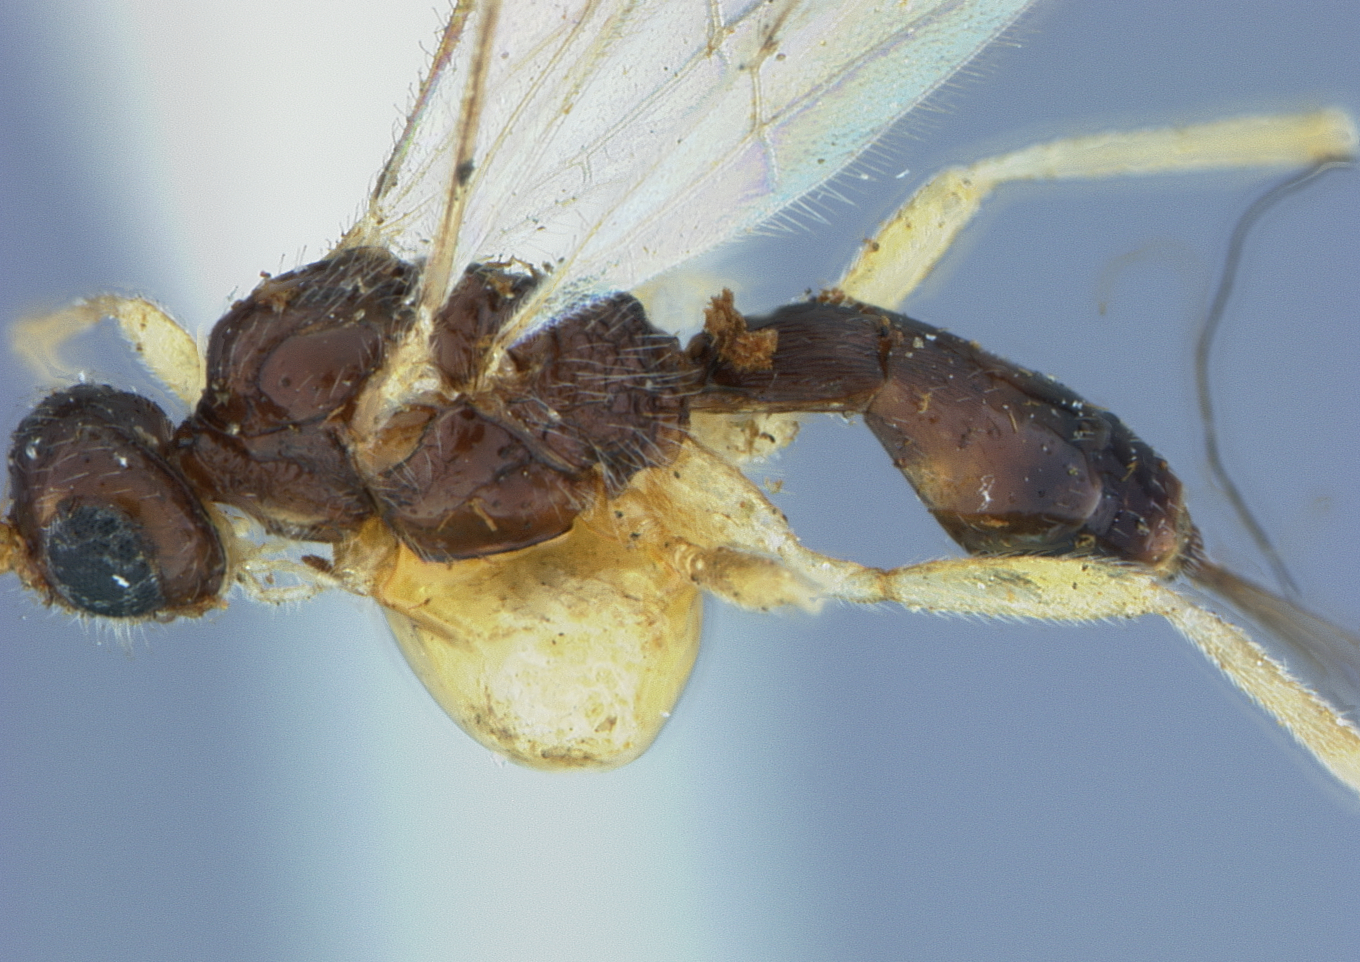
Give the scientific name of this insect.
Rhysipolis orchesiae
